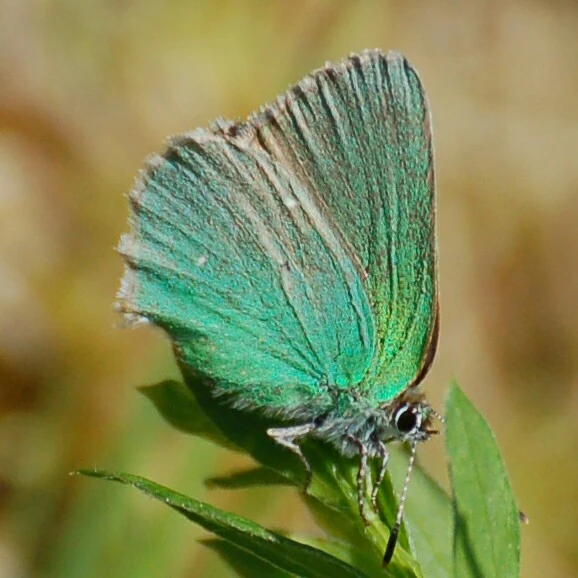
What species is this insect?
Callophrys rubi
